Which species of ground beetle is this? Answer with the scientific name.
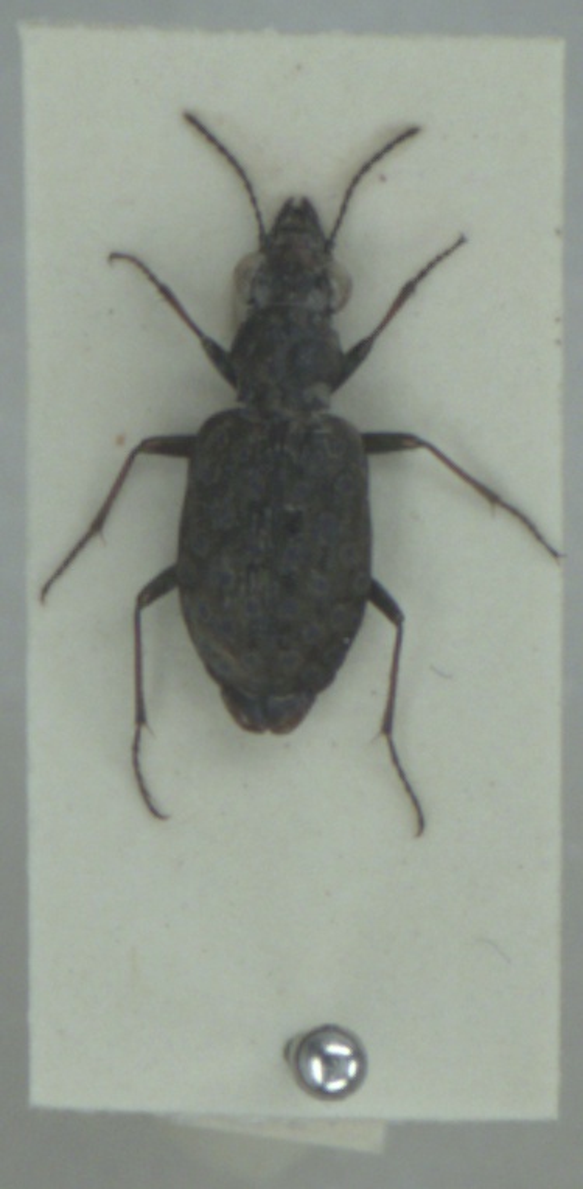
Elaphrus cupreus
